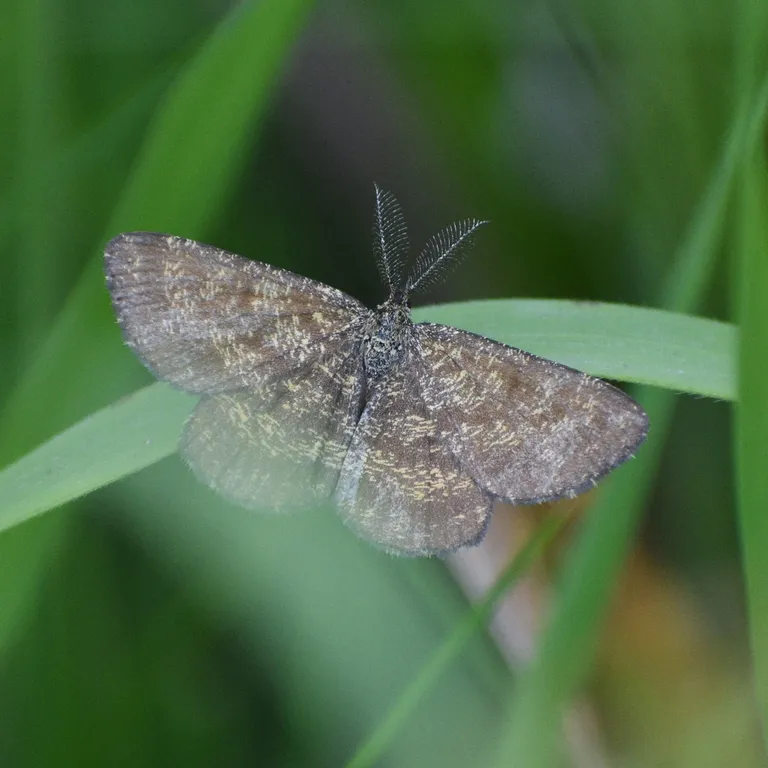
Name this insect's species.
Ematurga atomaria
